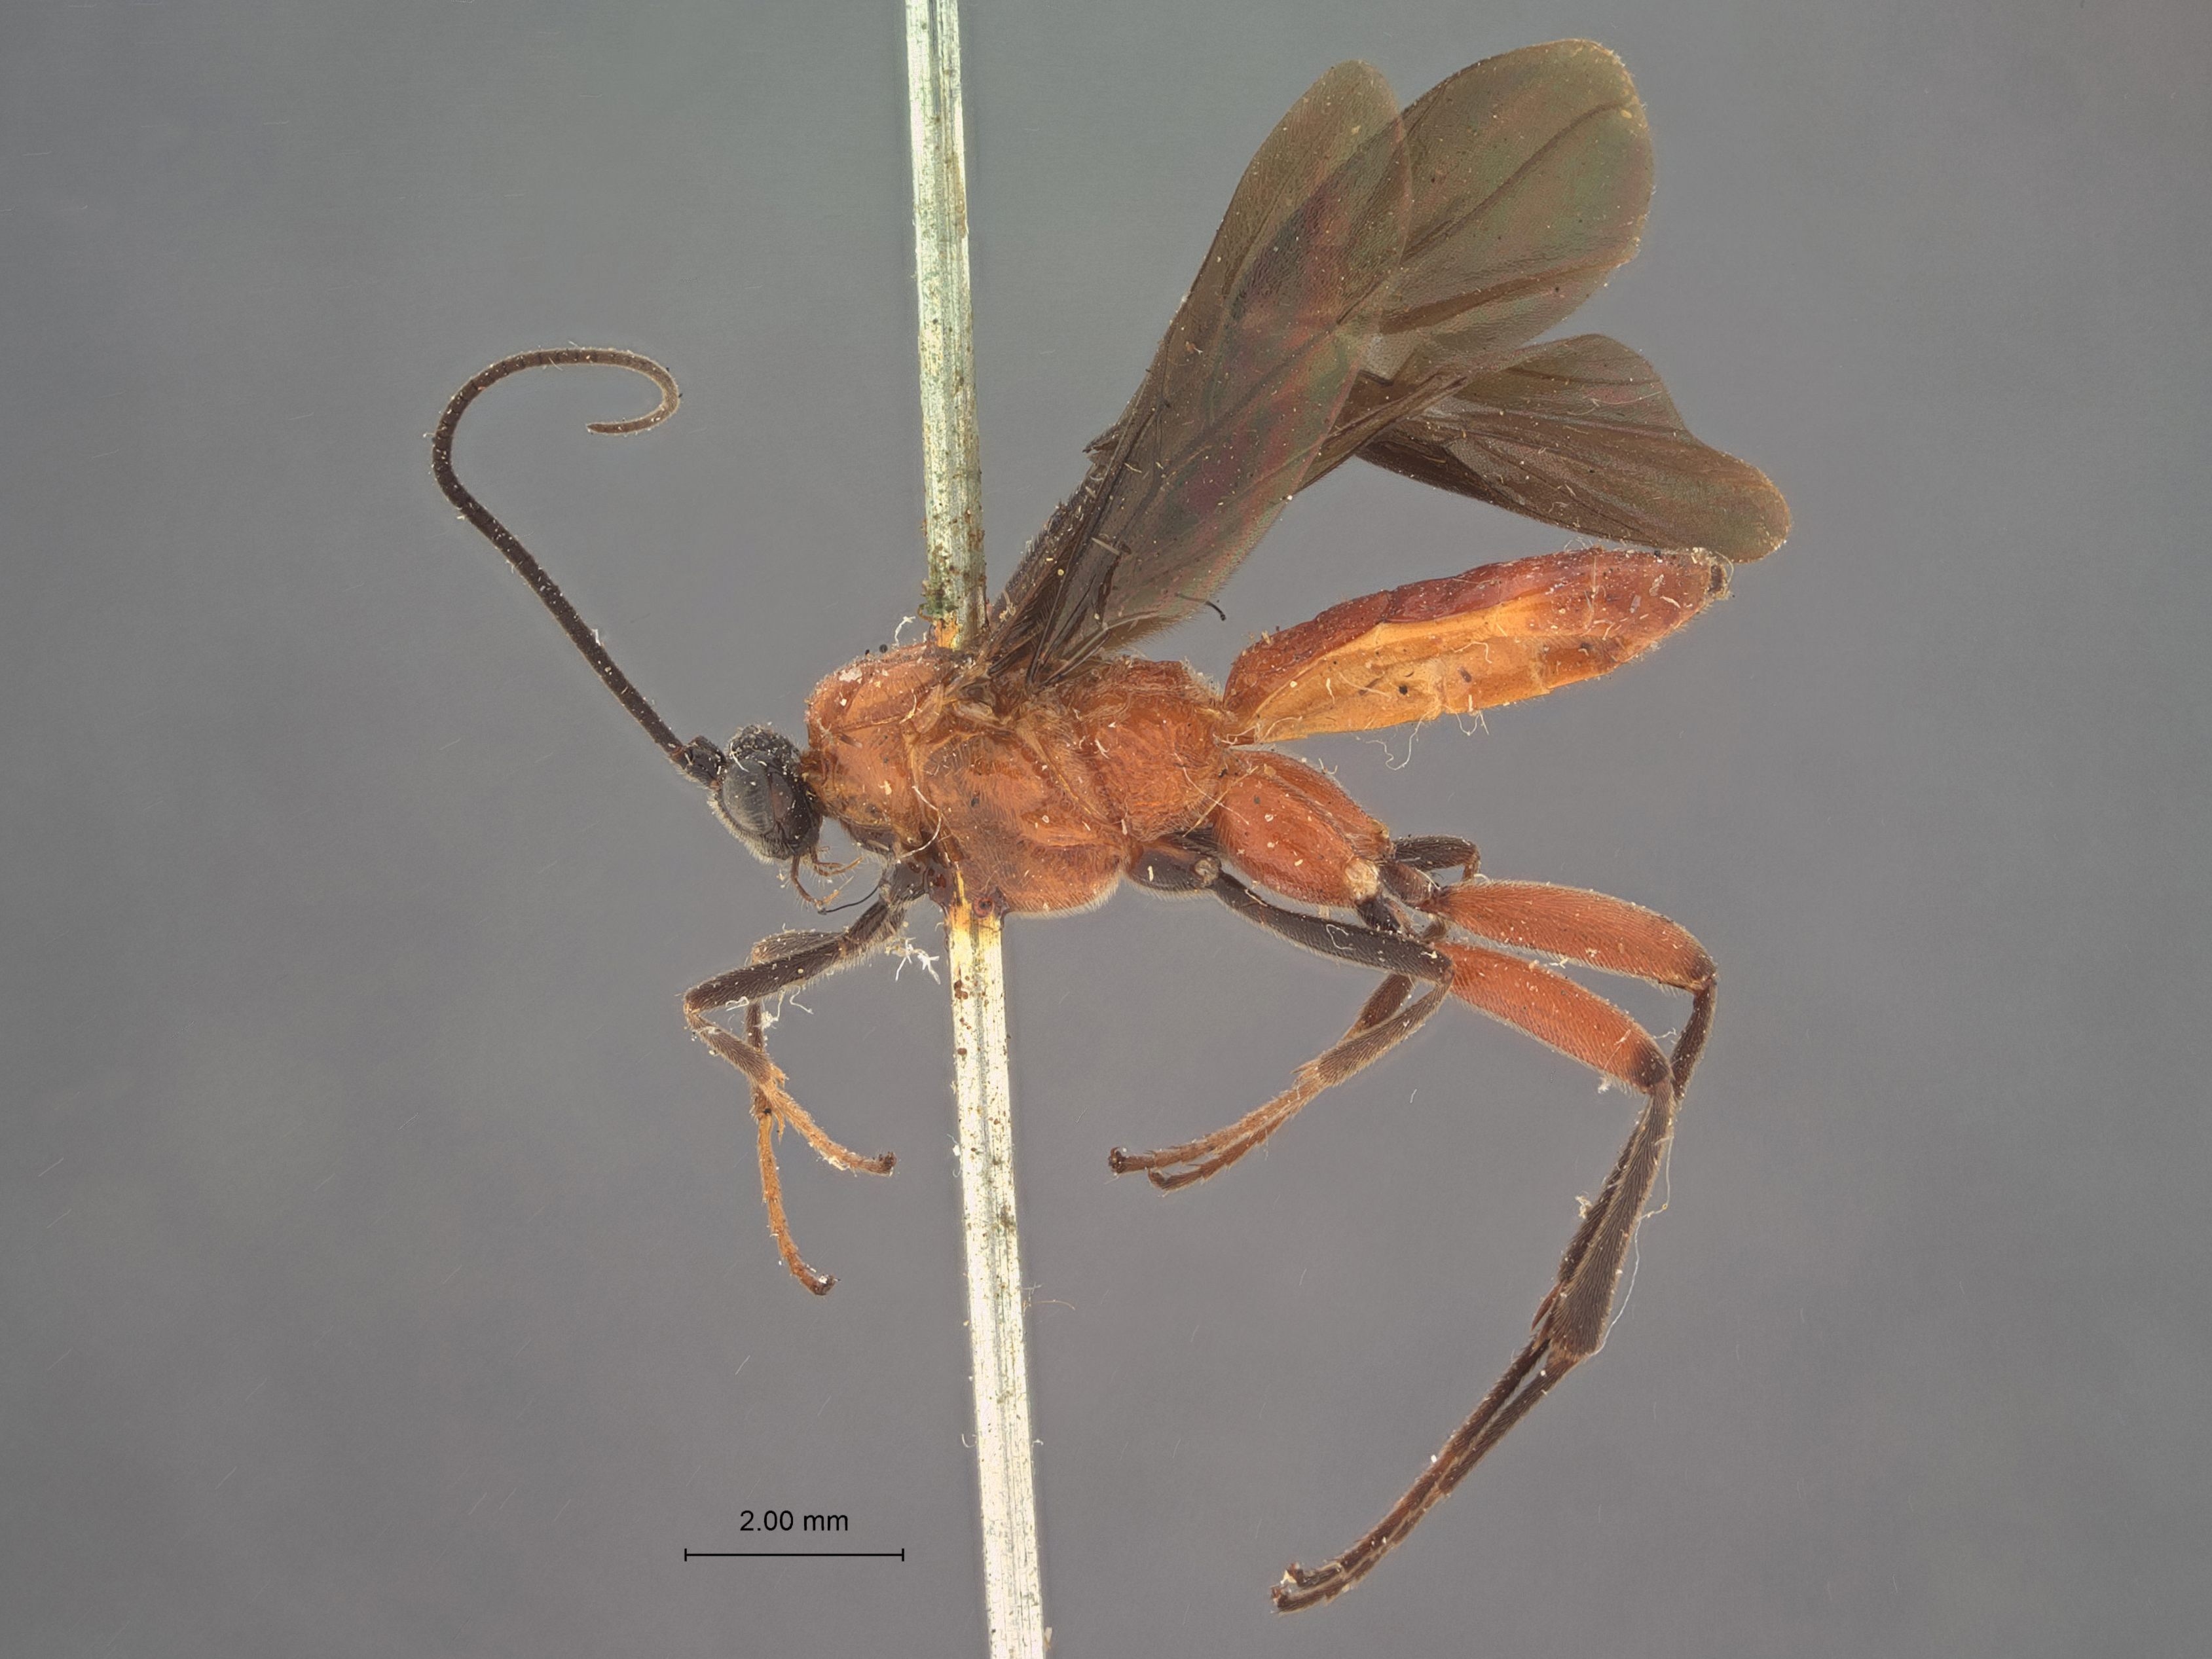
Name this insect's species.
Bassus floridanus
